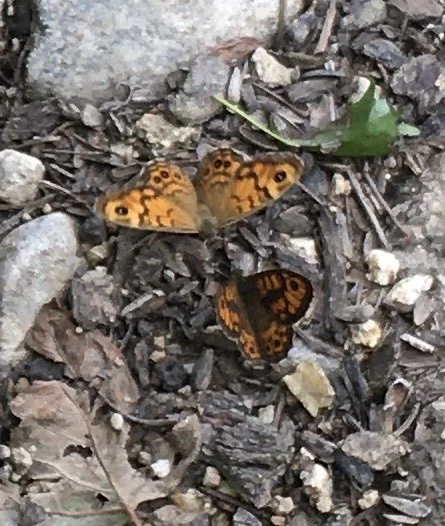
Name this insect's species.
Lasiommata megera (also Pararge megera)
